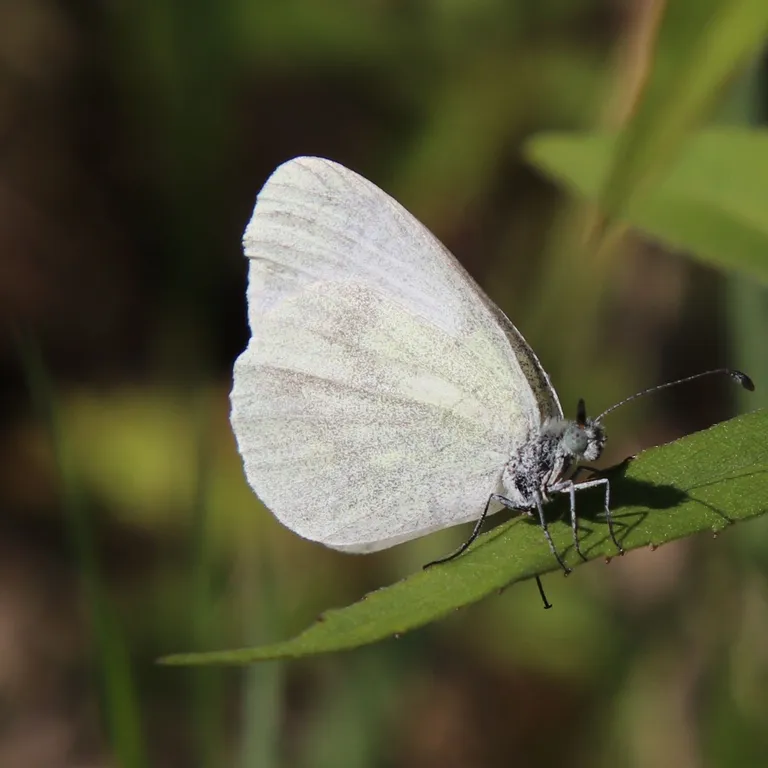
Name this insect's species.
Leptidea sinapis/juvernica
